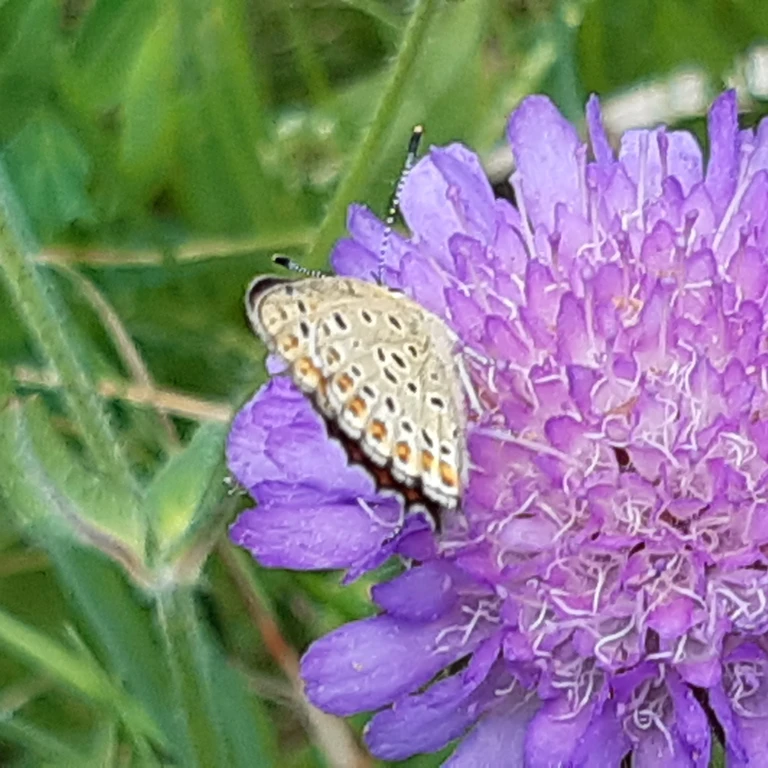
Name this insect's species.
Lycaena tityrus (also Loweia tityrus)
